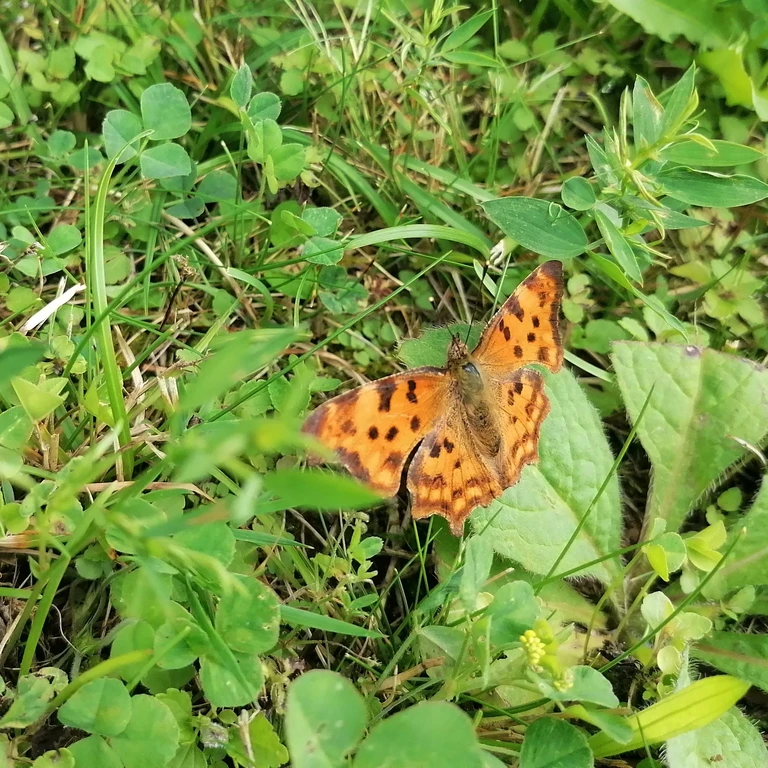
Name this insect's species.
Polygonia c-album
